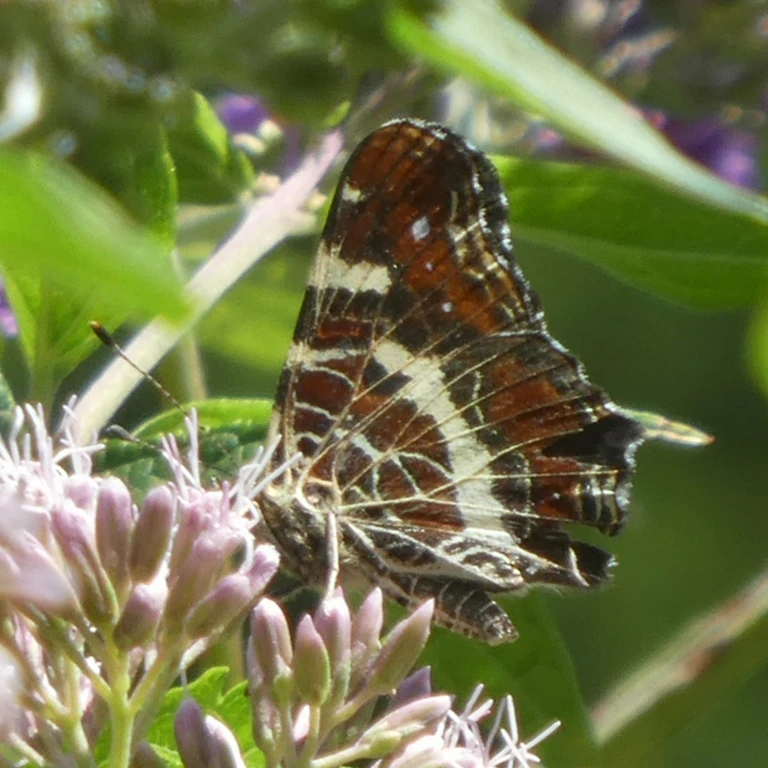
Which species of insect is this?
Araschnia levana
